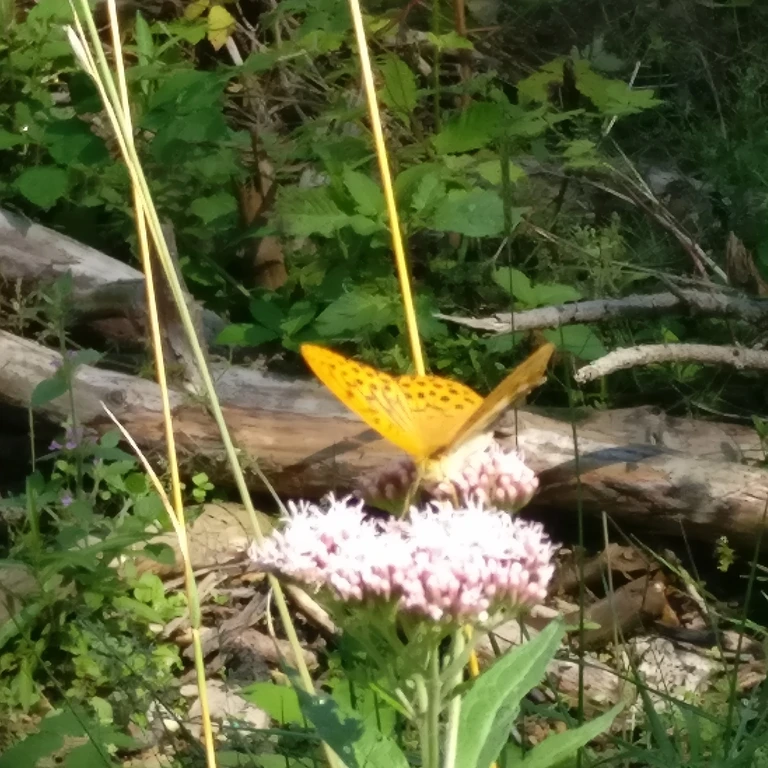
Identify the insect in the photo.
Argynnis paphia
